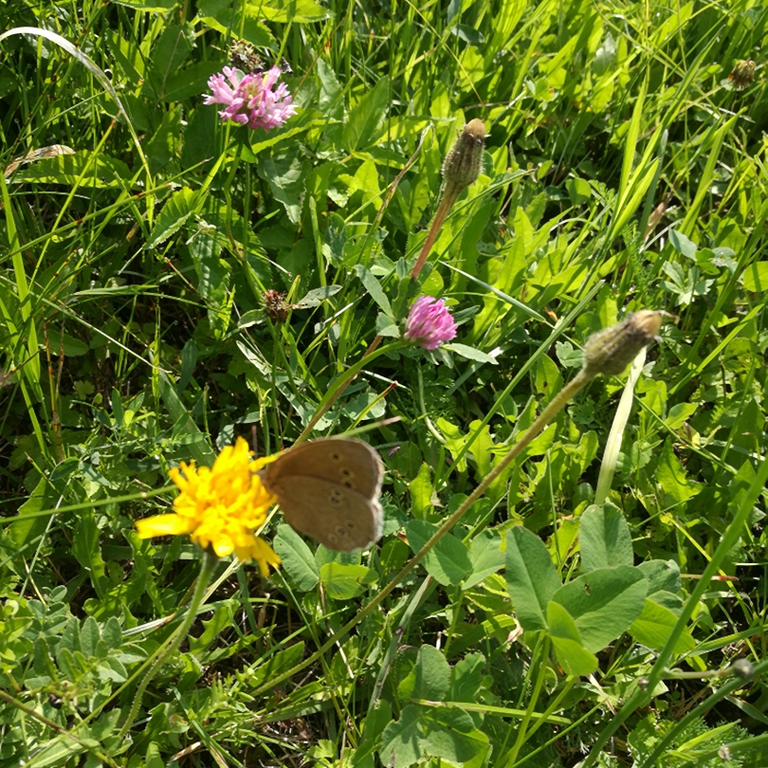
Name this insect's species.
Aphantopus hyperantus
